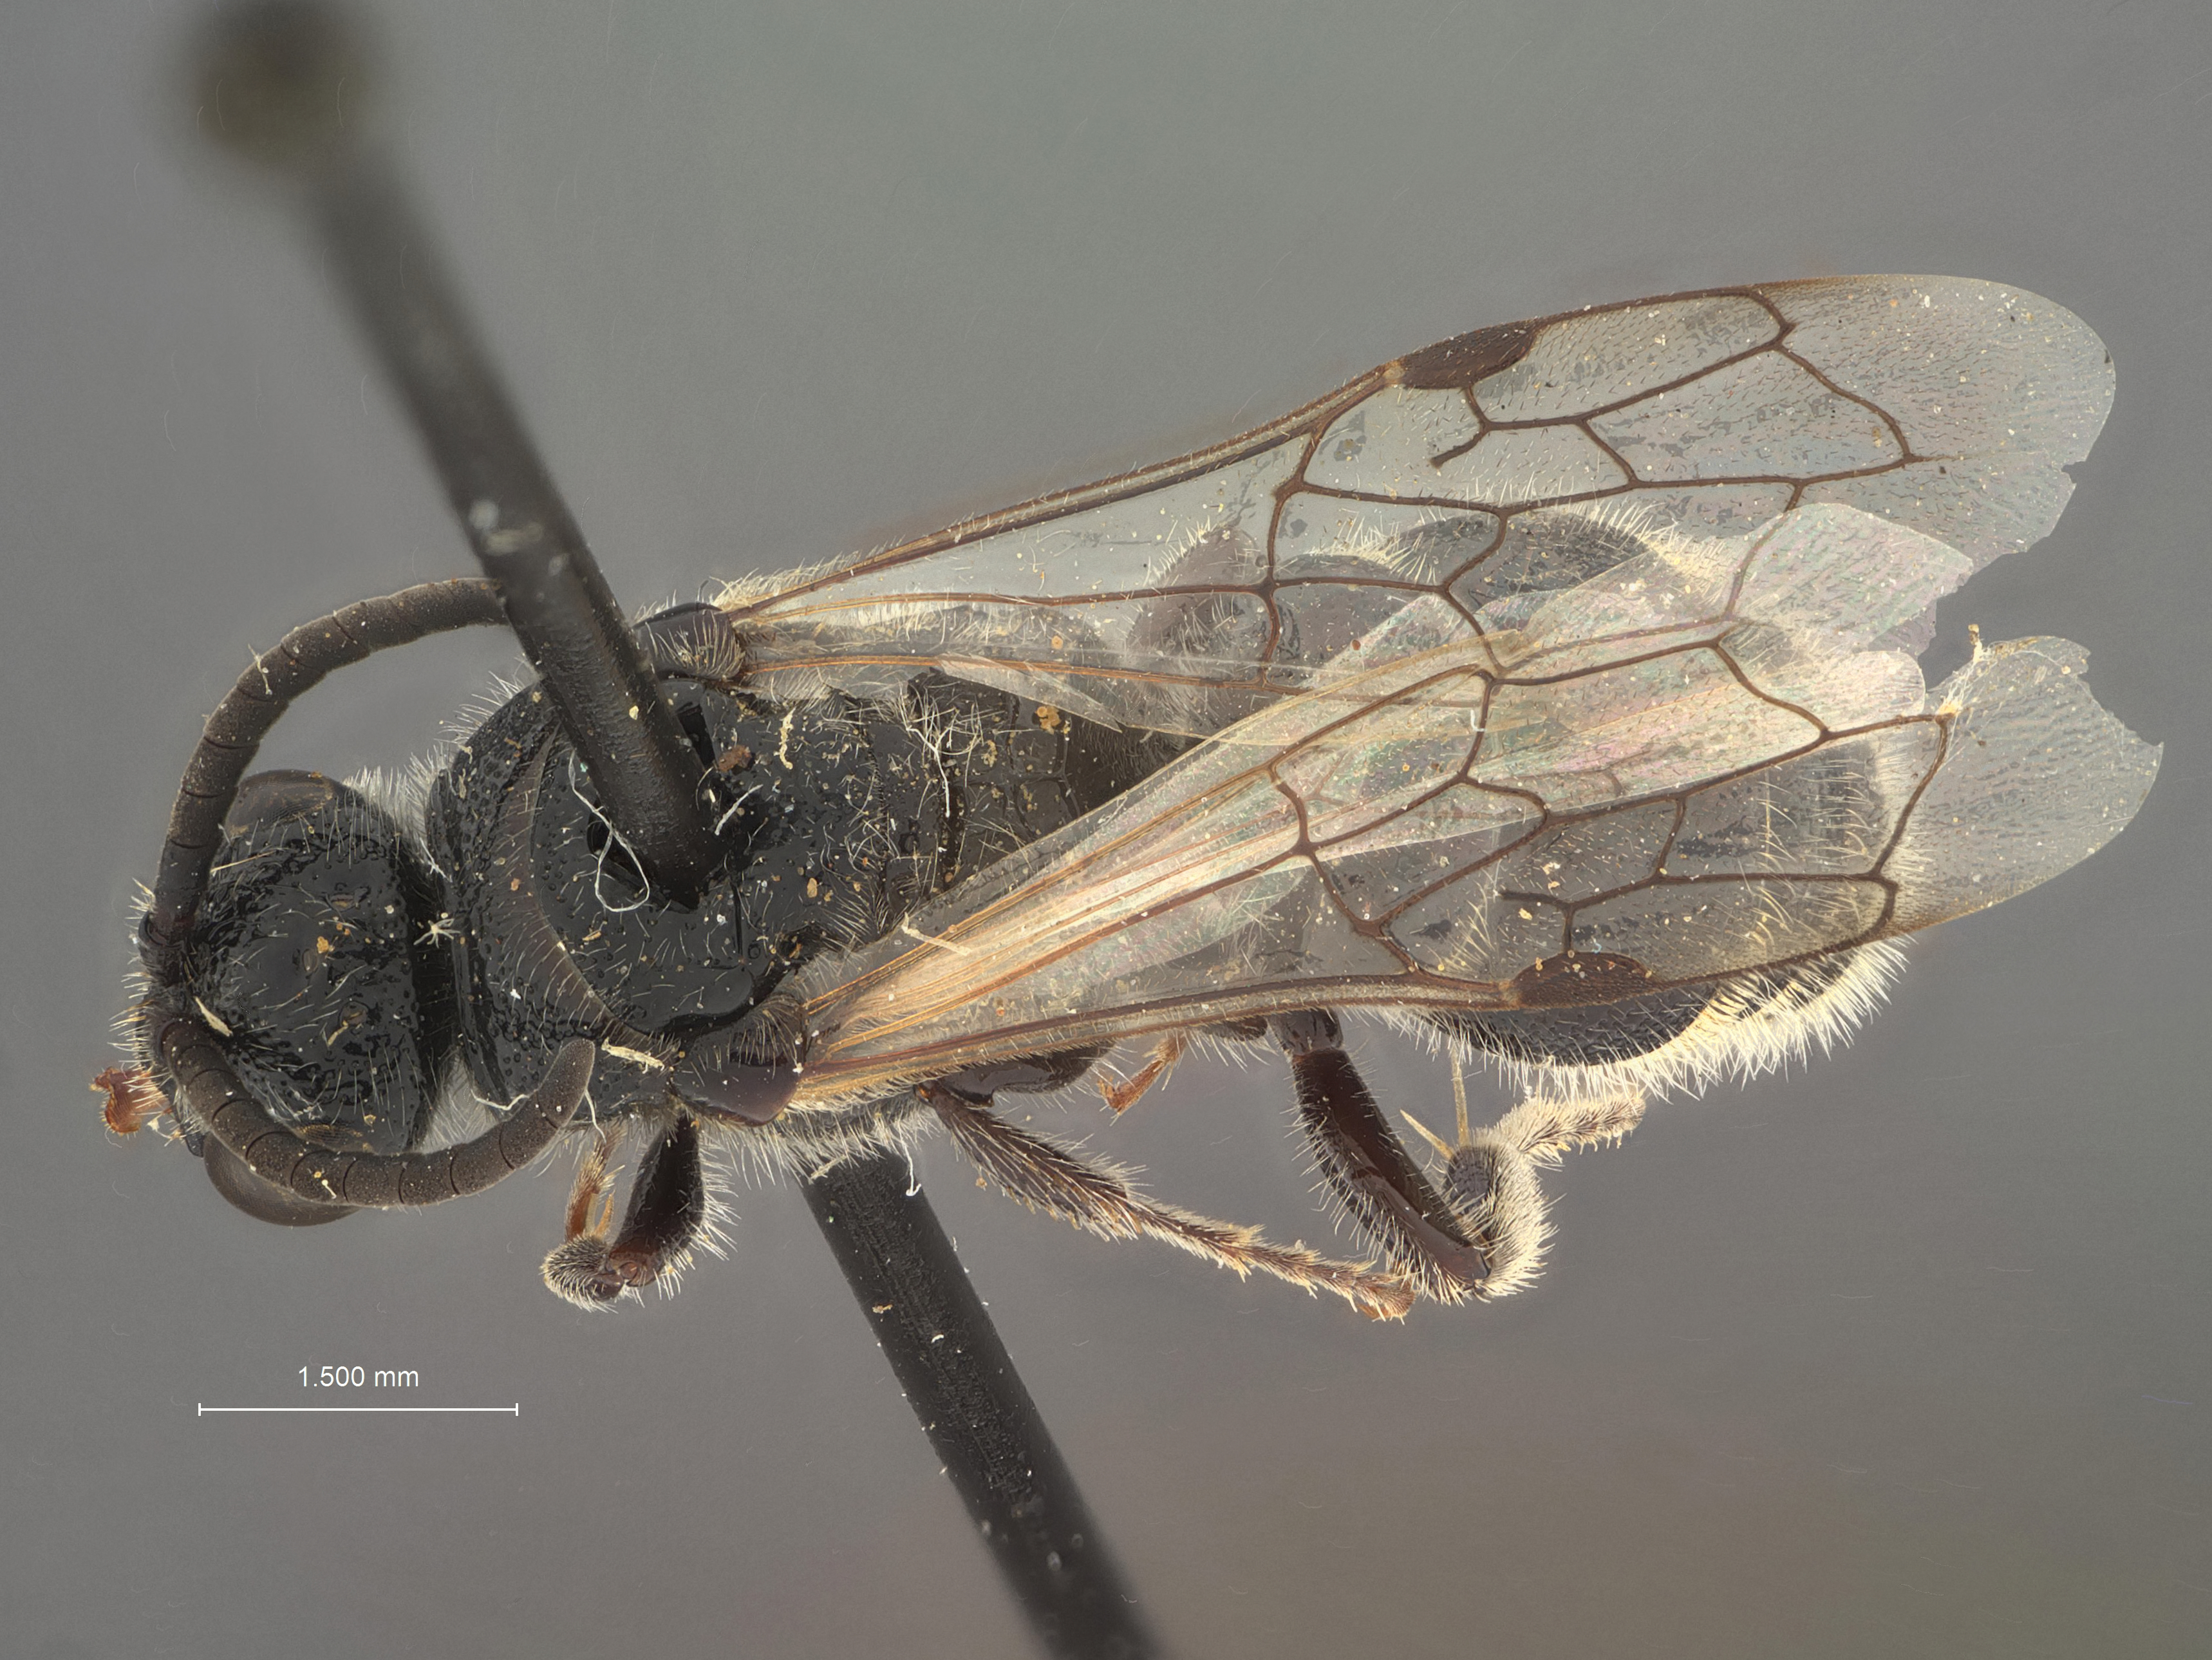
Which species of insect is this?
Paatiphia aequalis
